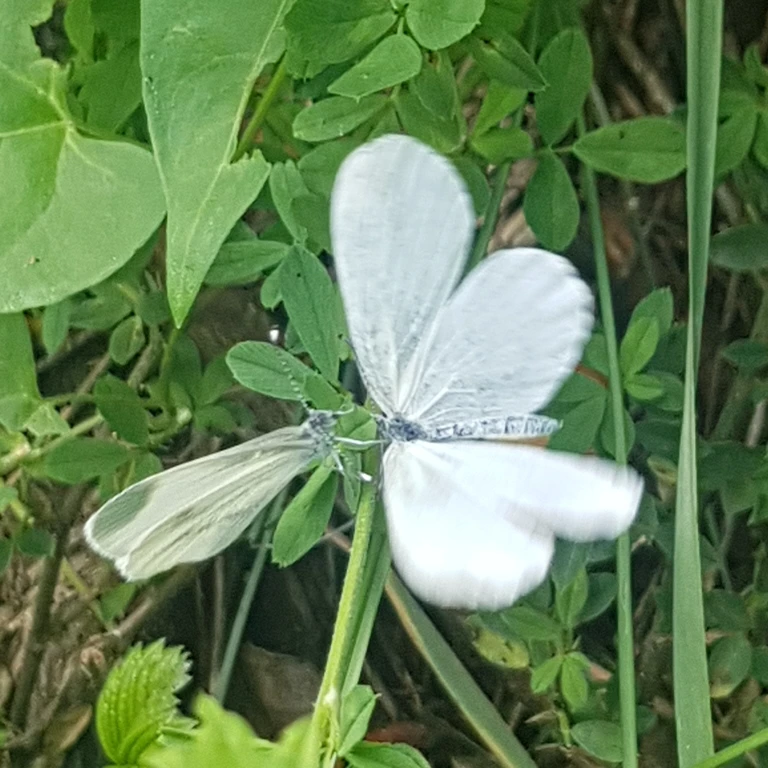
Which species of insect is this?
Leptidea sinapis/juvernica
